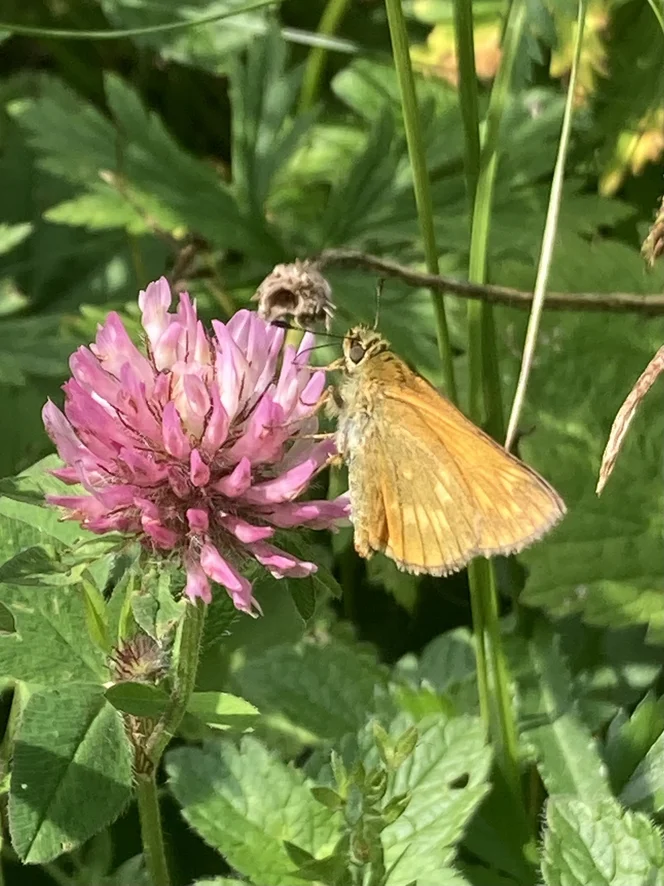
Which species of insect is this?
Ochlodes sylvanus (also Ochlodes venata)
